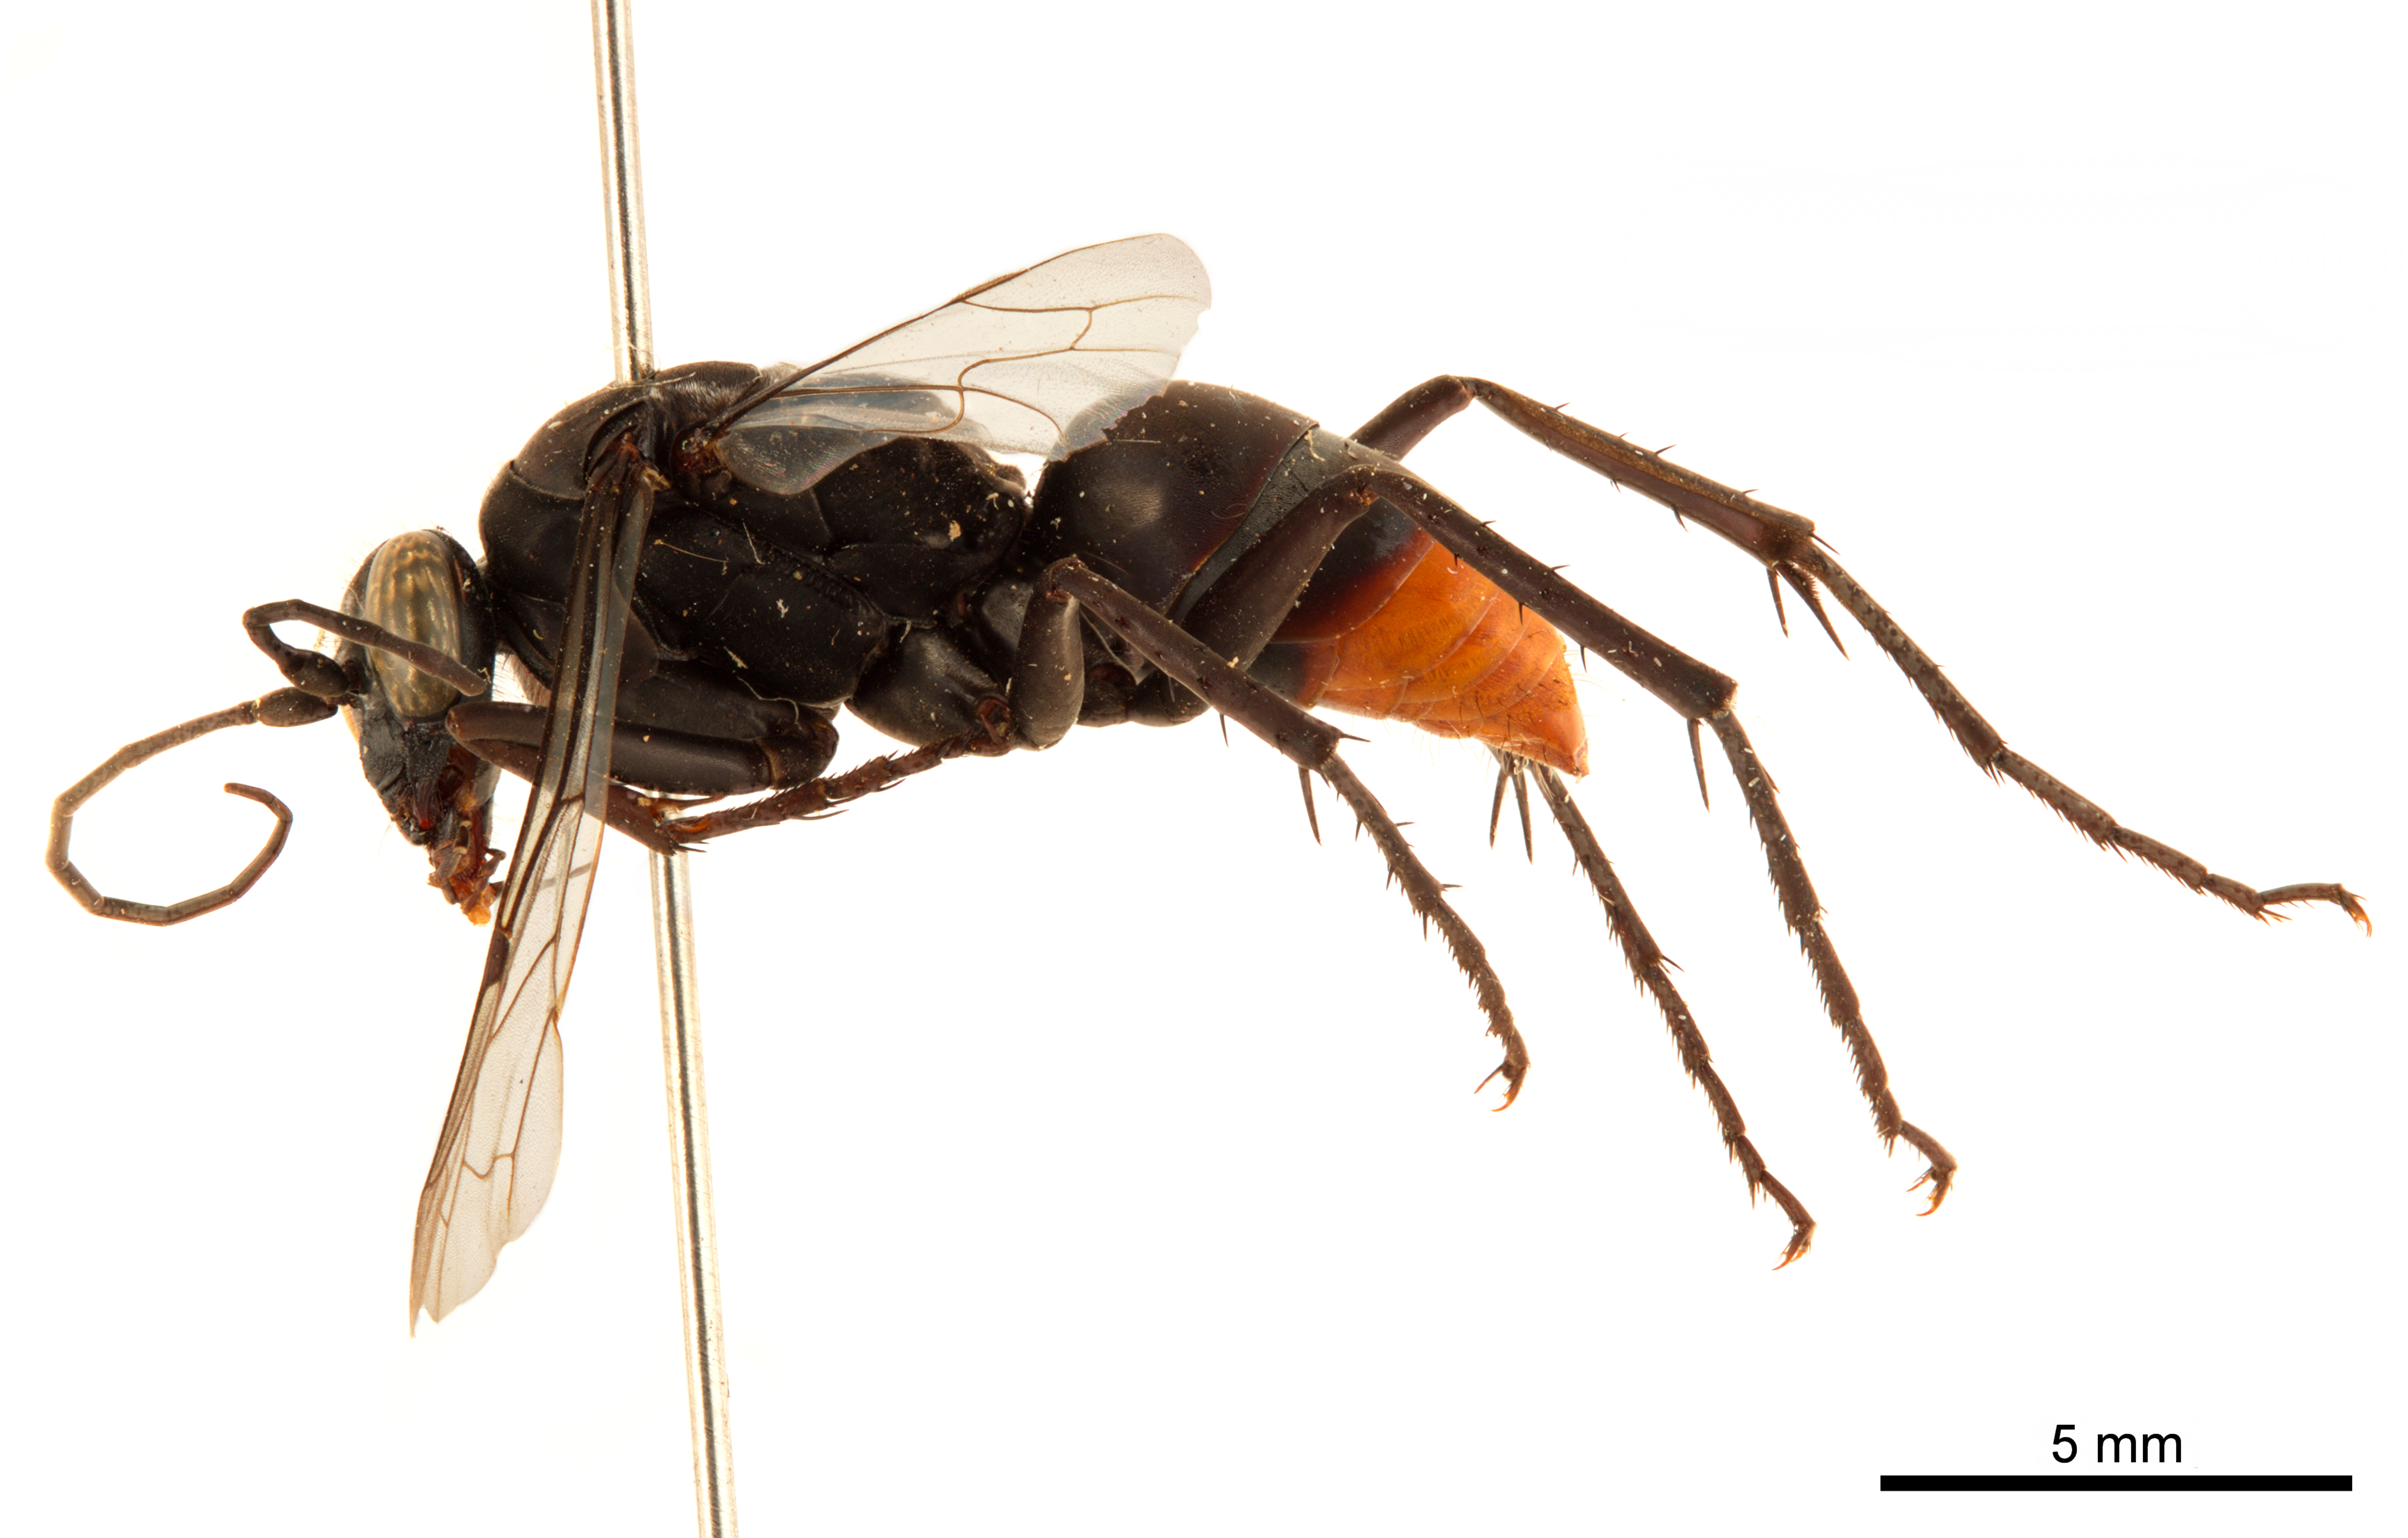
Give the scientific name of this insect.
Tachypompilus analis
